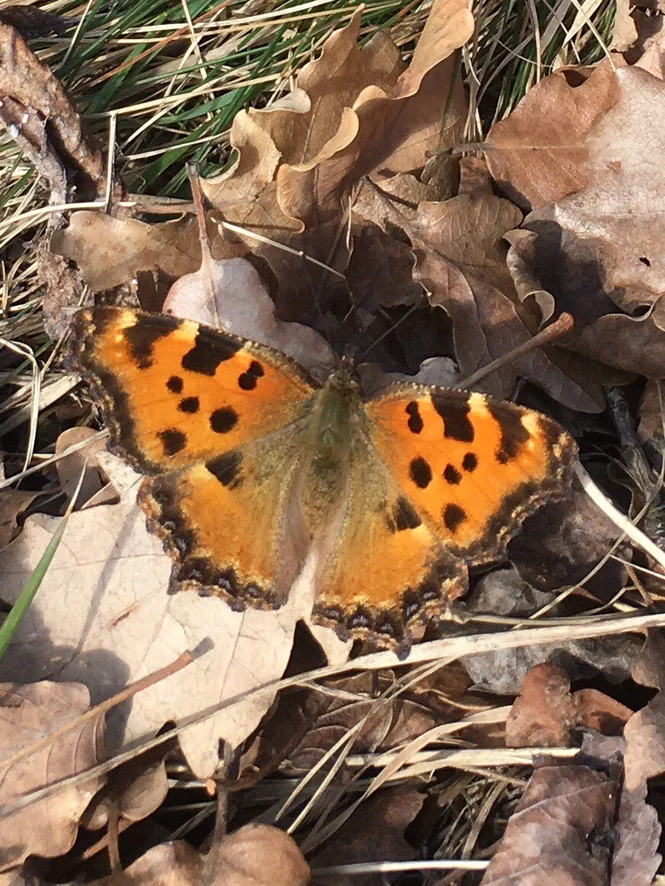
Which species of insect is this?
Nymphalis polychloros
